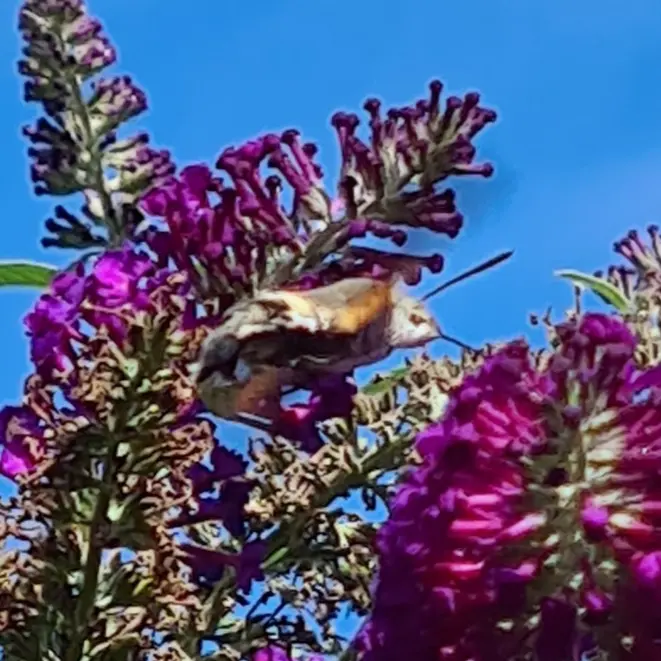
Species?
Macroglossum stellatarum
